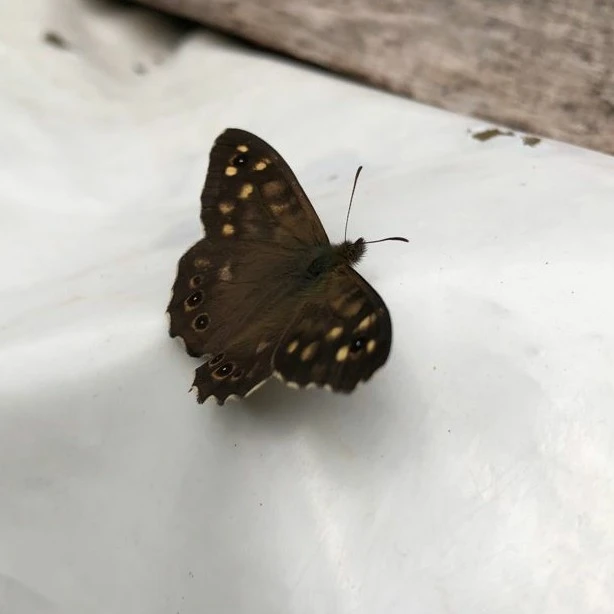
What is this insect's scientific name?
Pararge aegeria
